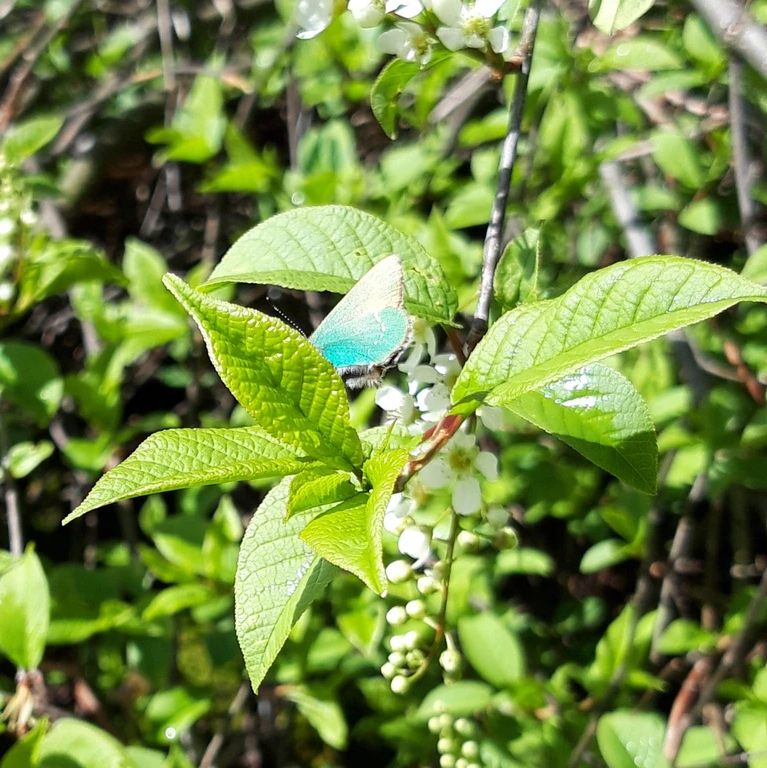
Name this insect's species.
Callophrys rubi
